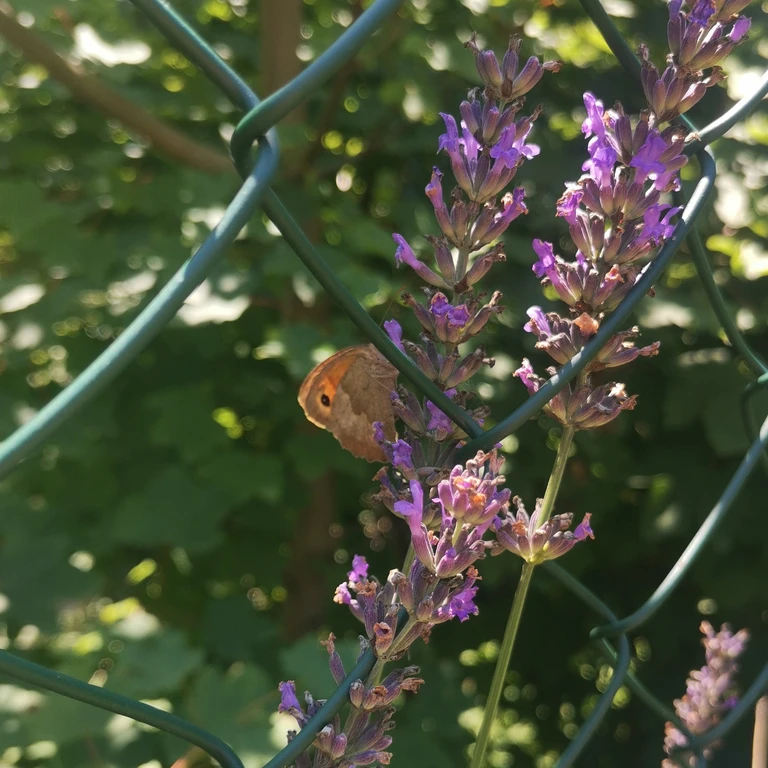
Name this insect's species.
Maniola jurtina
